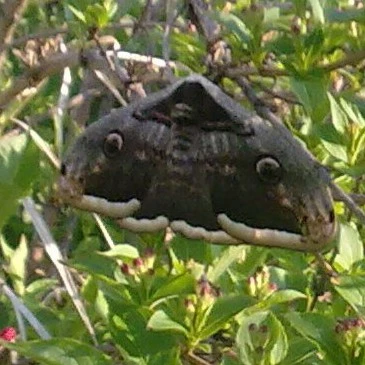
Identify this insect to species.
Saturnia pyri
